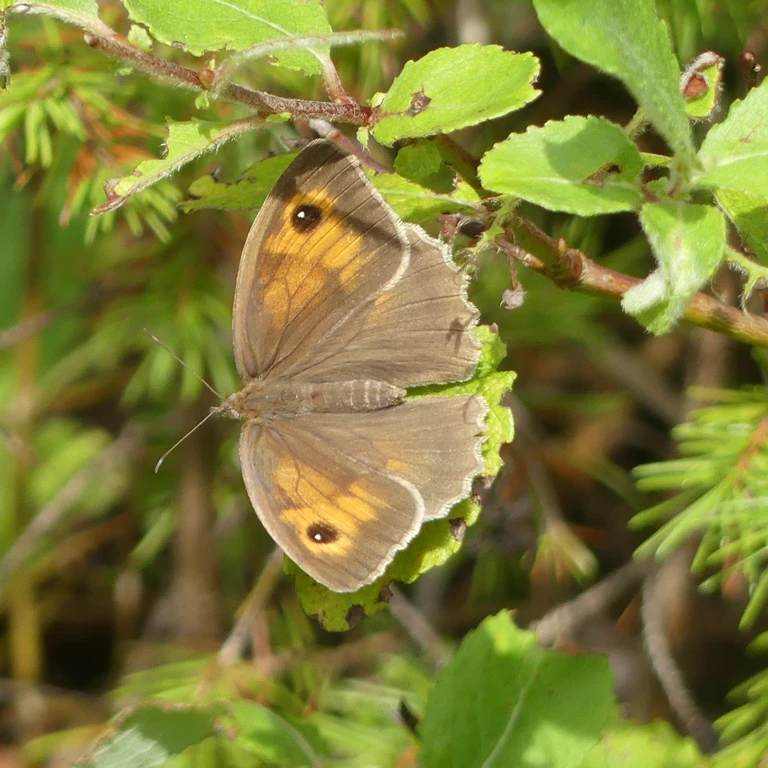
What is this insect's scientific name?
Maniola jurtina
